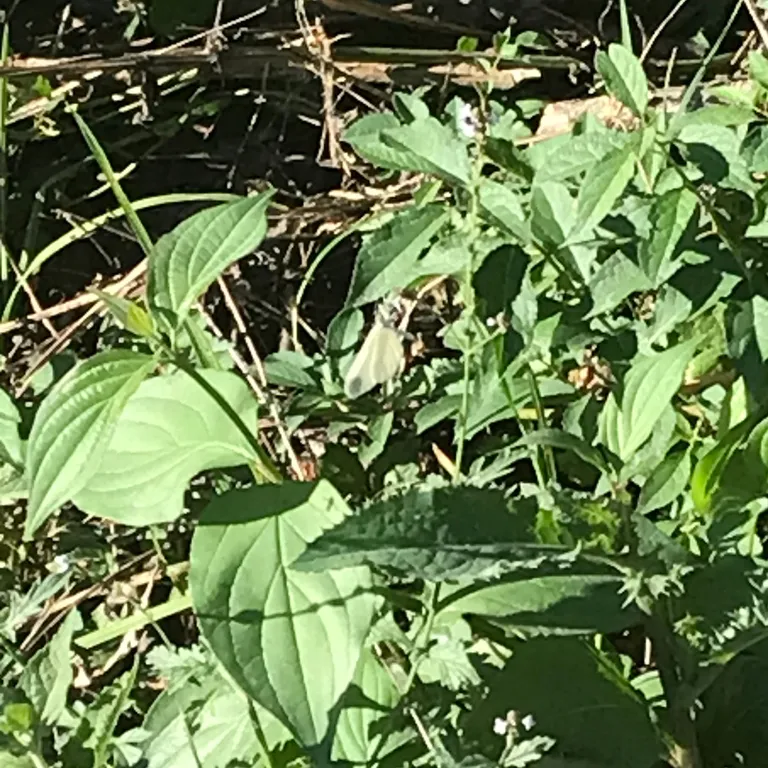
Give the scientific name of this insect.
Leptidea sinapis/juvernica
